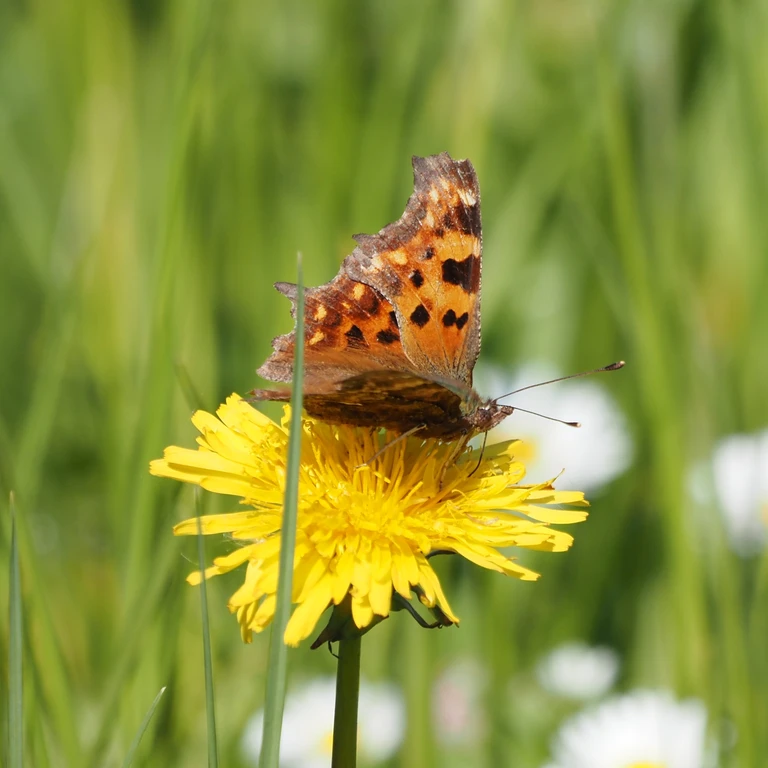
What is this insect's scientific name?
Polygonia c-album
